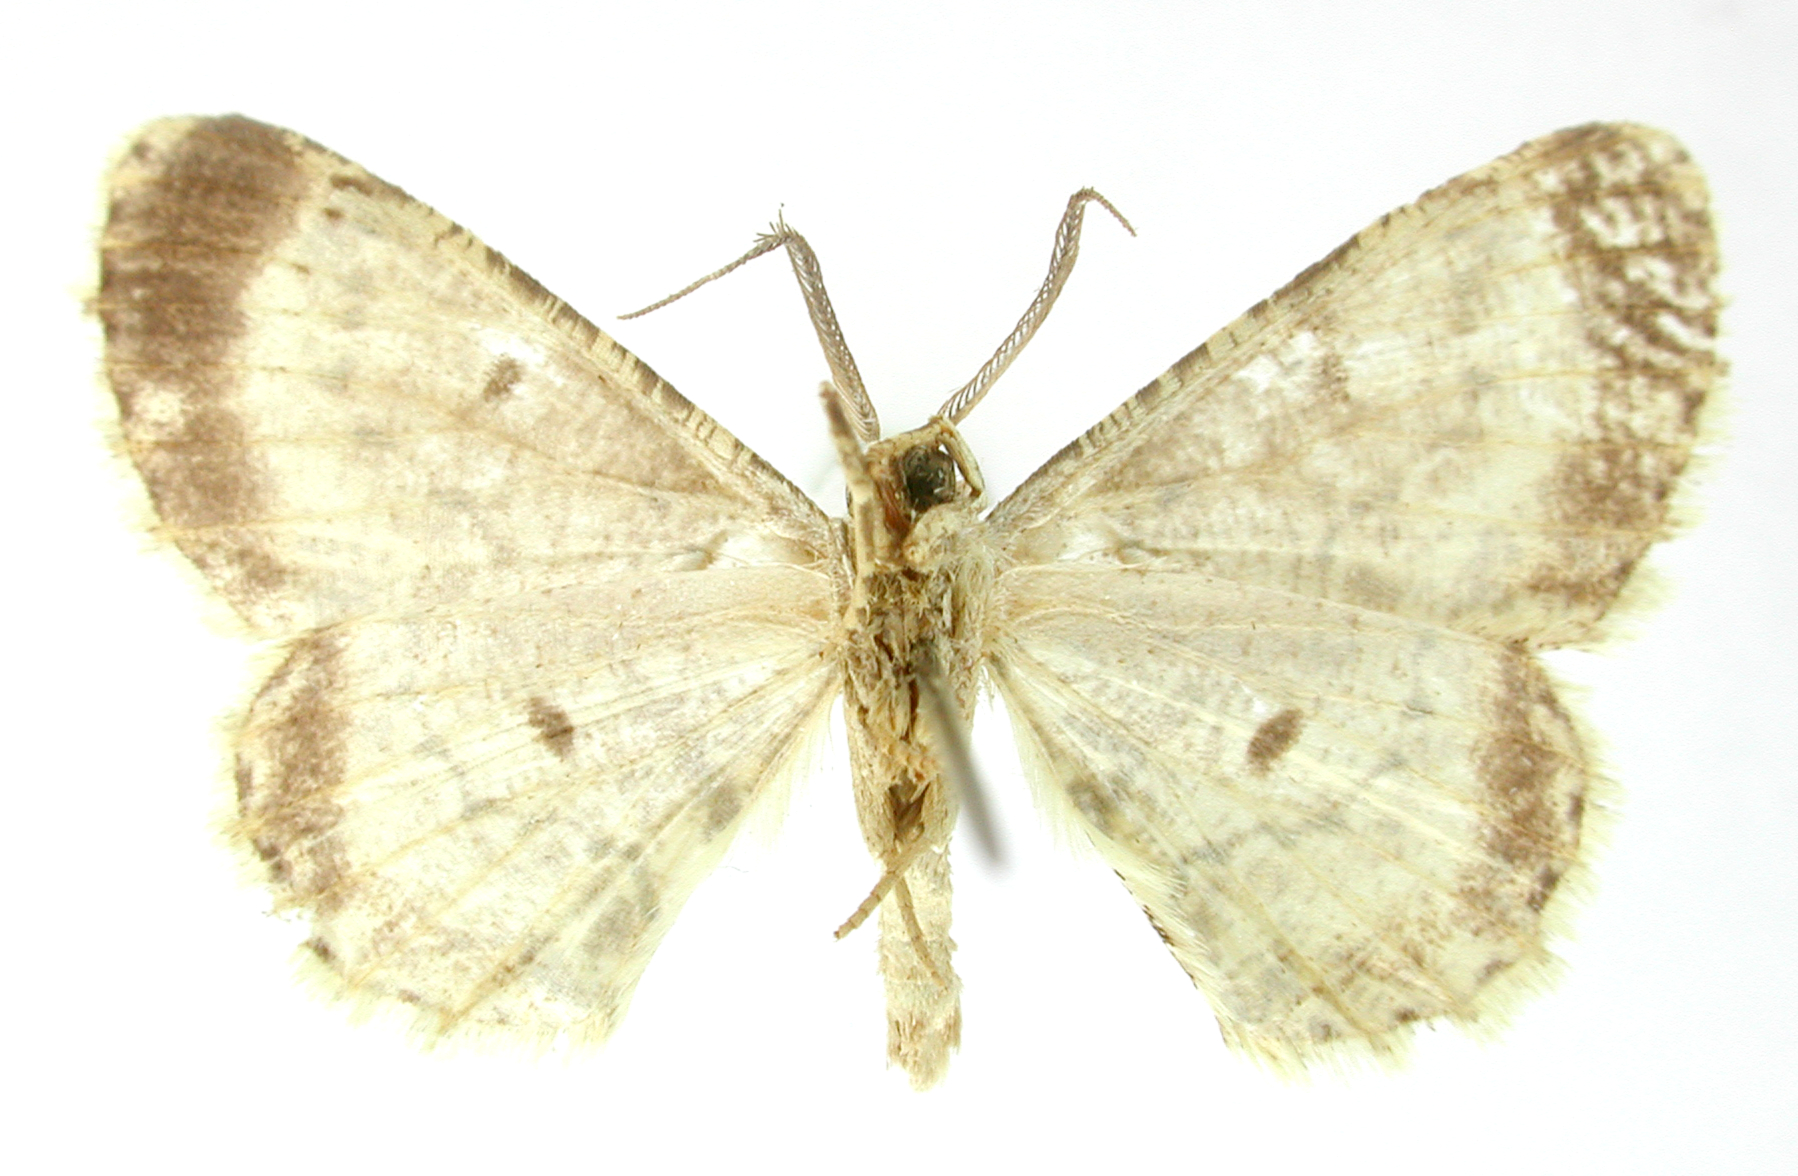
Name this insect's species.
Boarmia celosa
